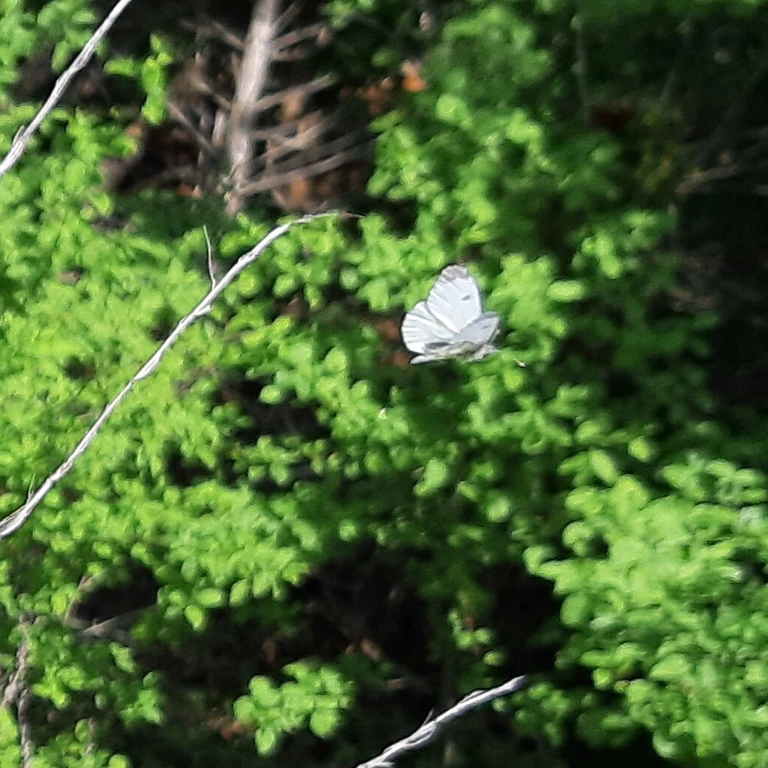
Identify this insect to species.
Anthocharis cardamines
